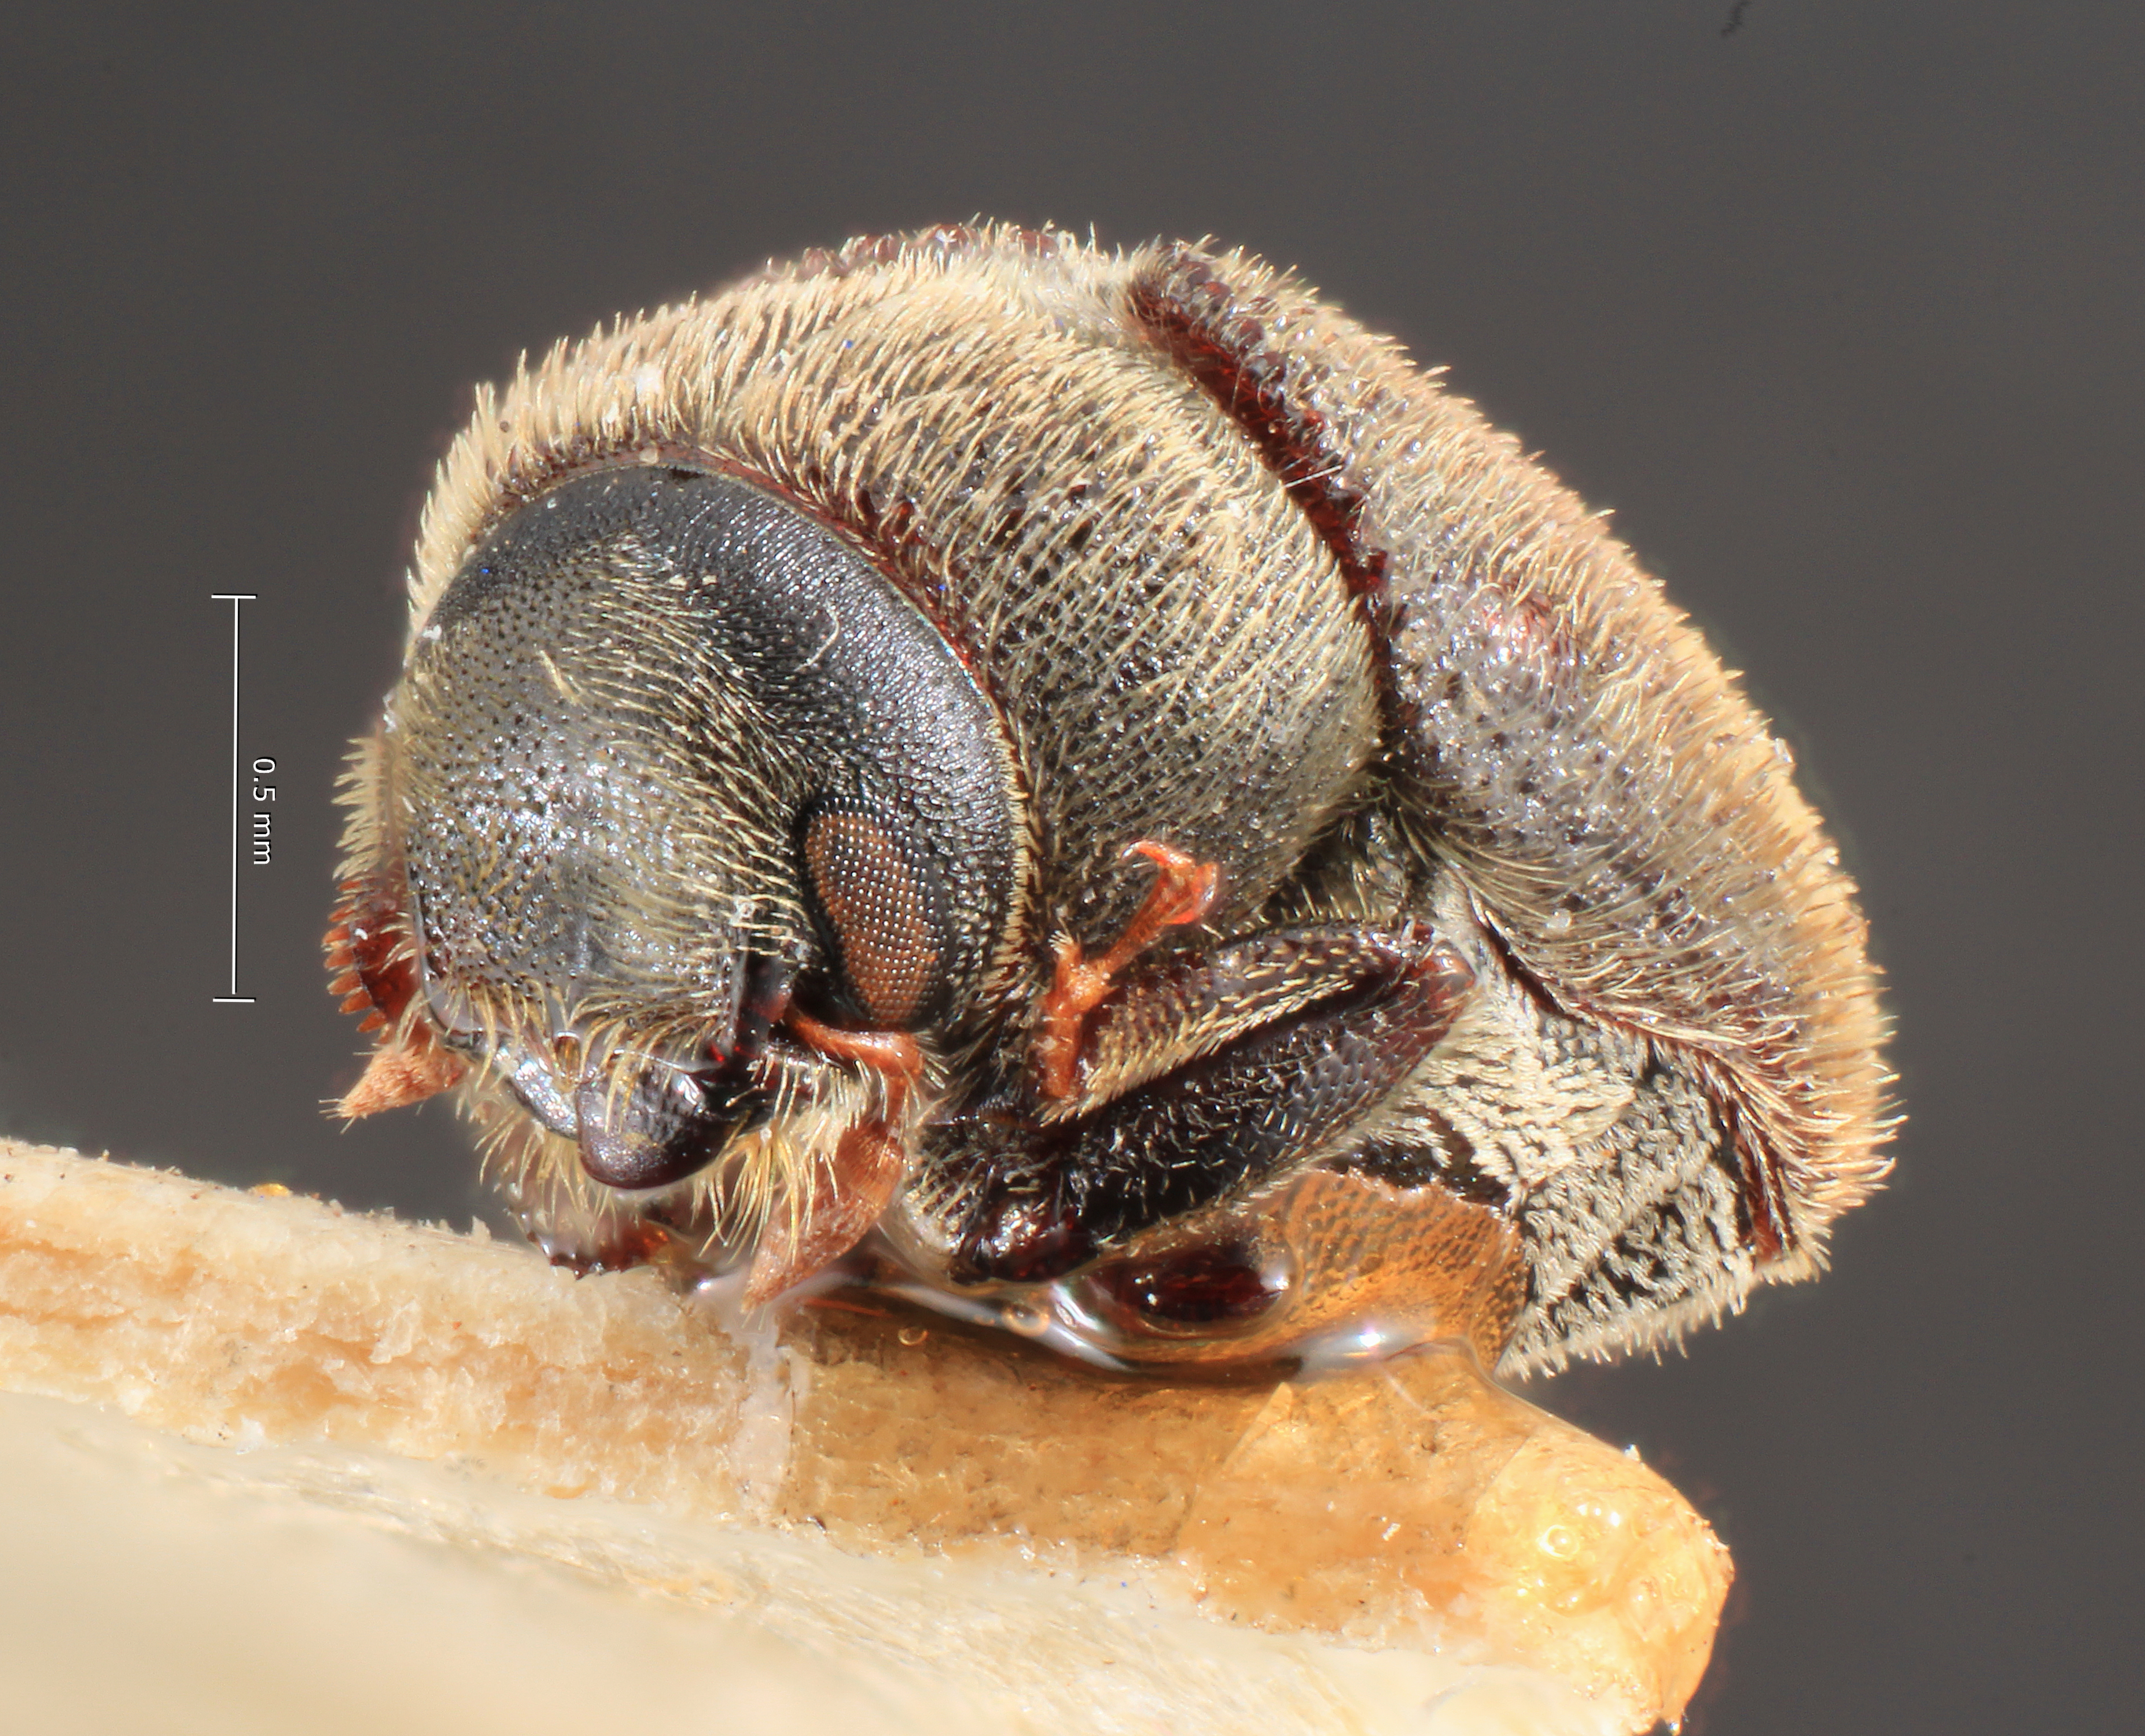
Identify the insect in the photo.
Leperisinus tupolevi
